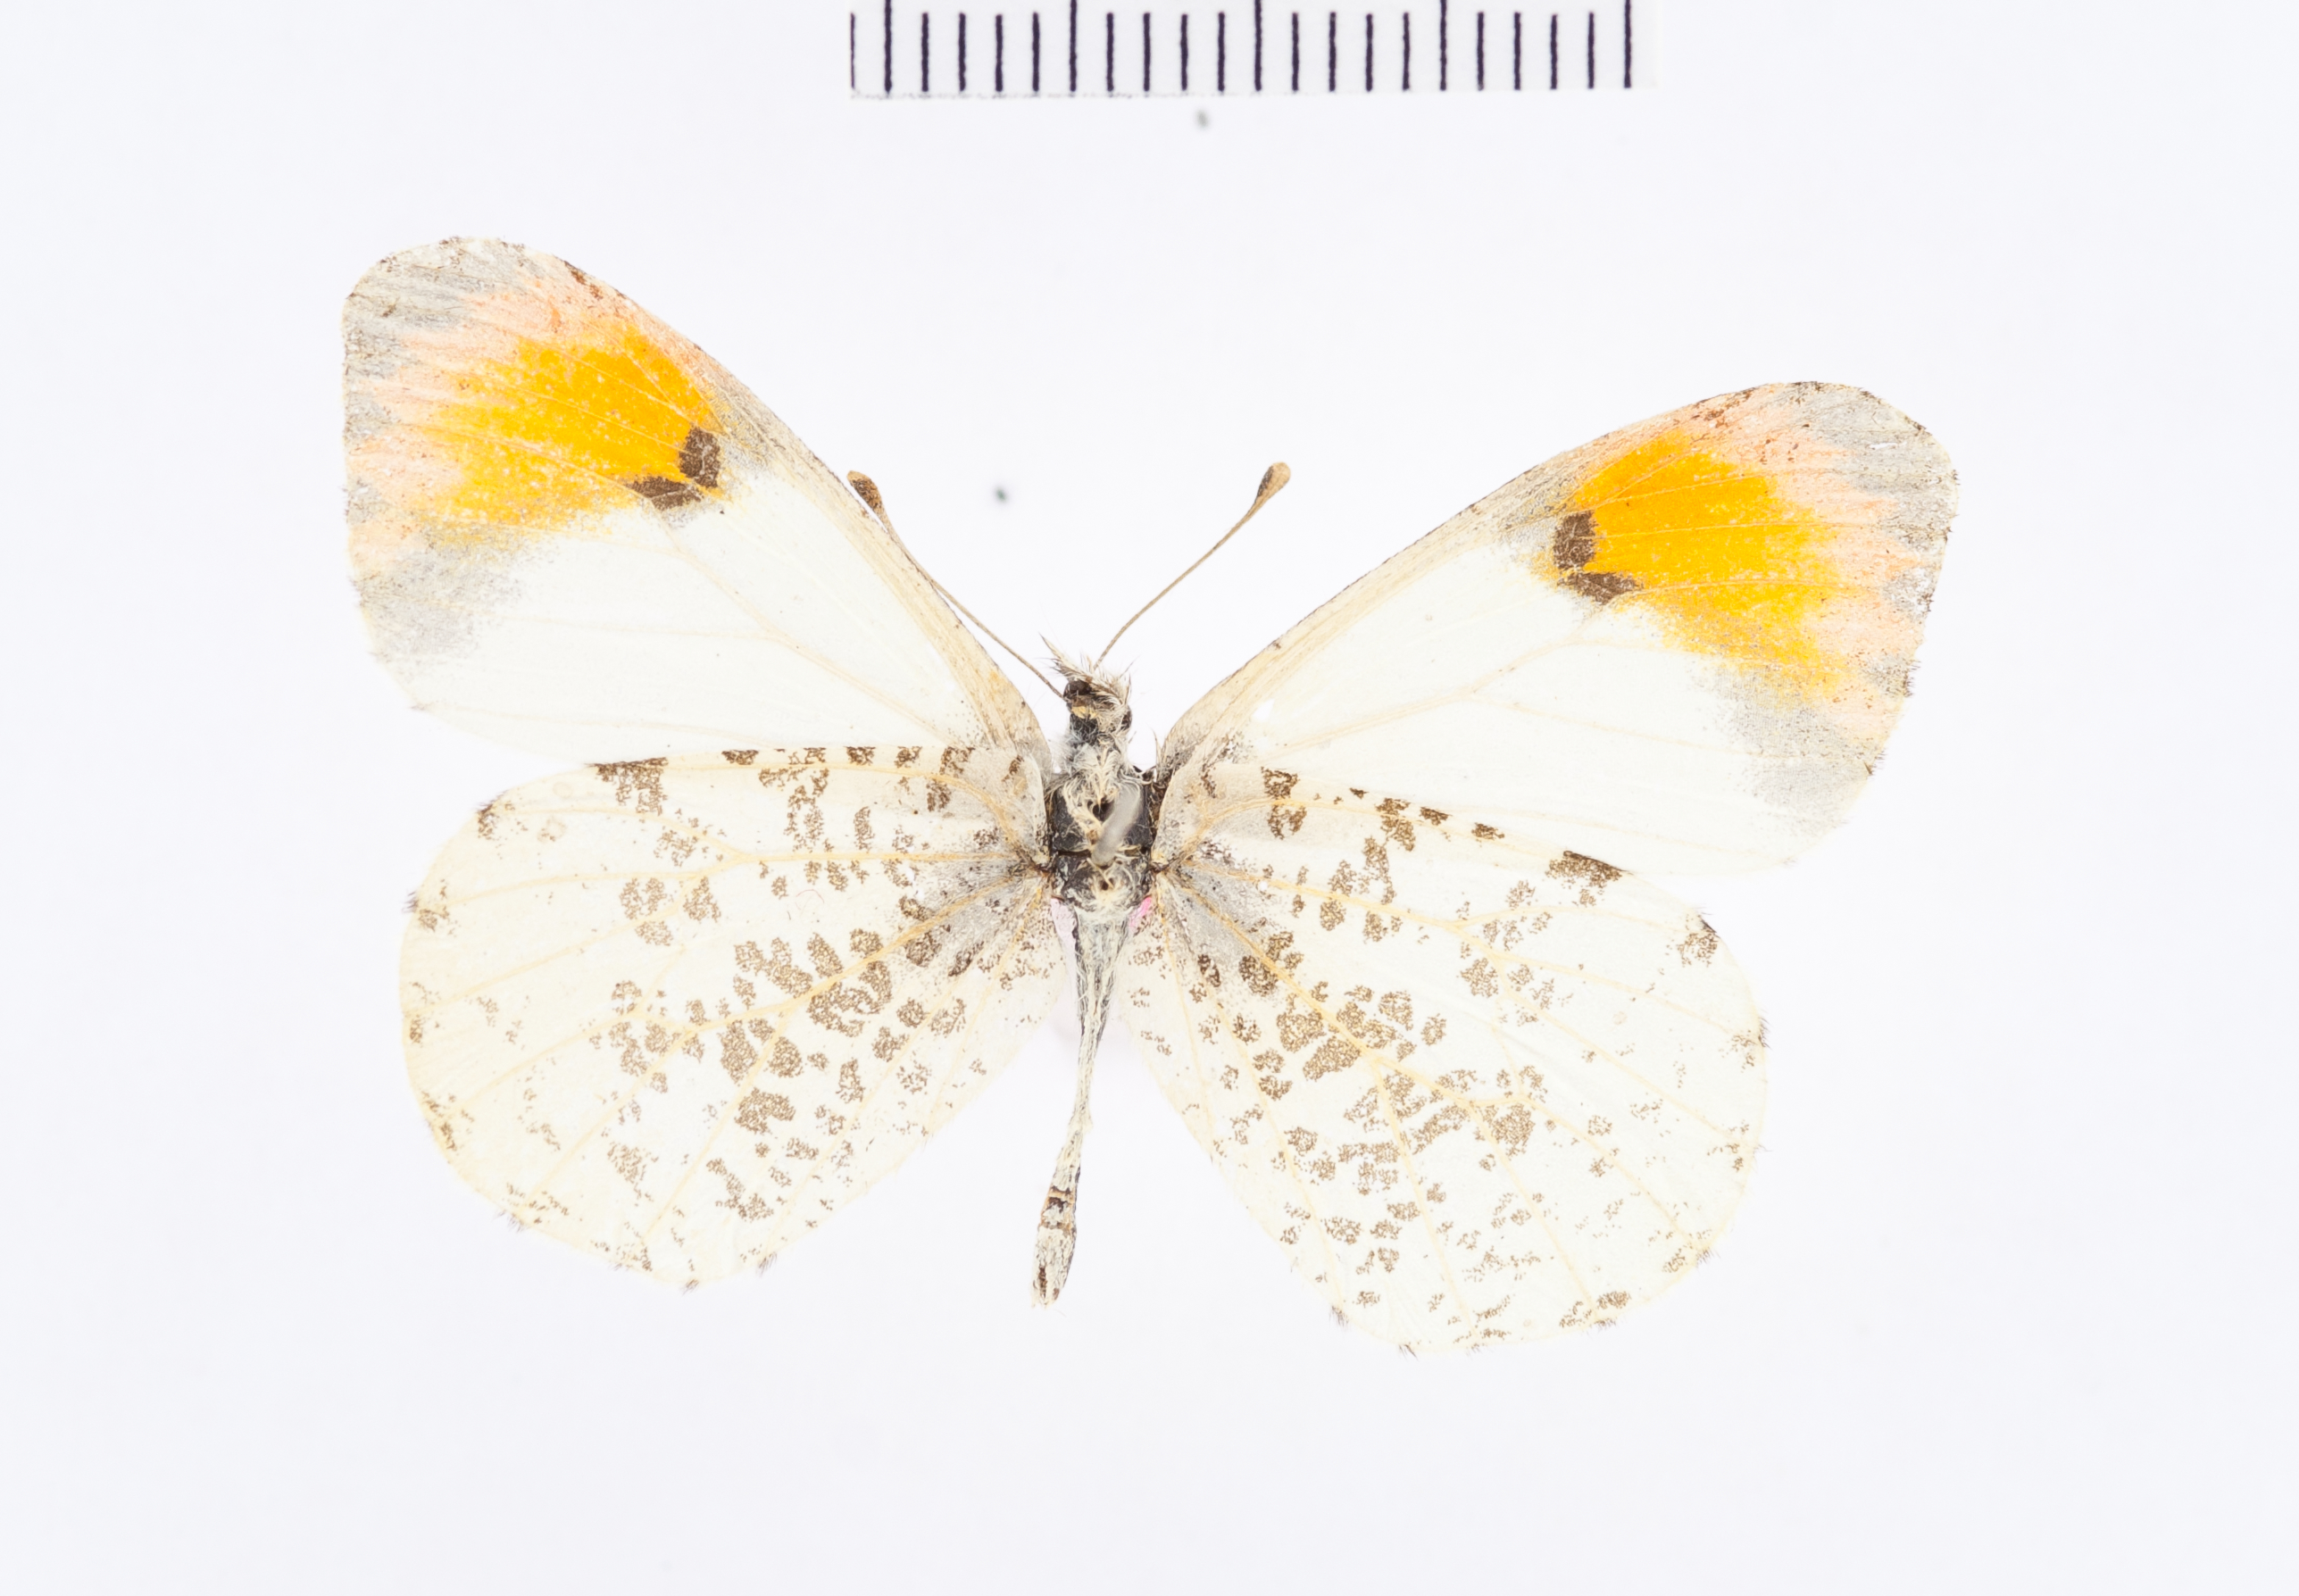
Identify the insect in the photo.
Anthocharis sara
